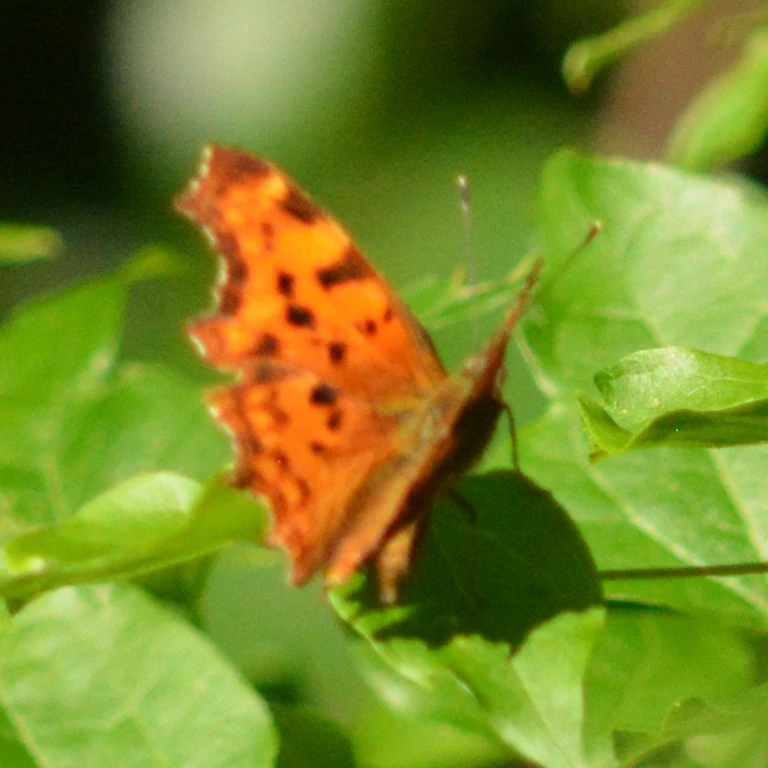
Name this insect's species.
Polygonia c-album
